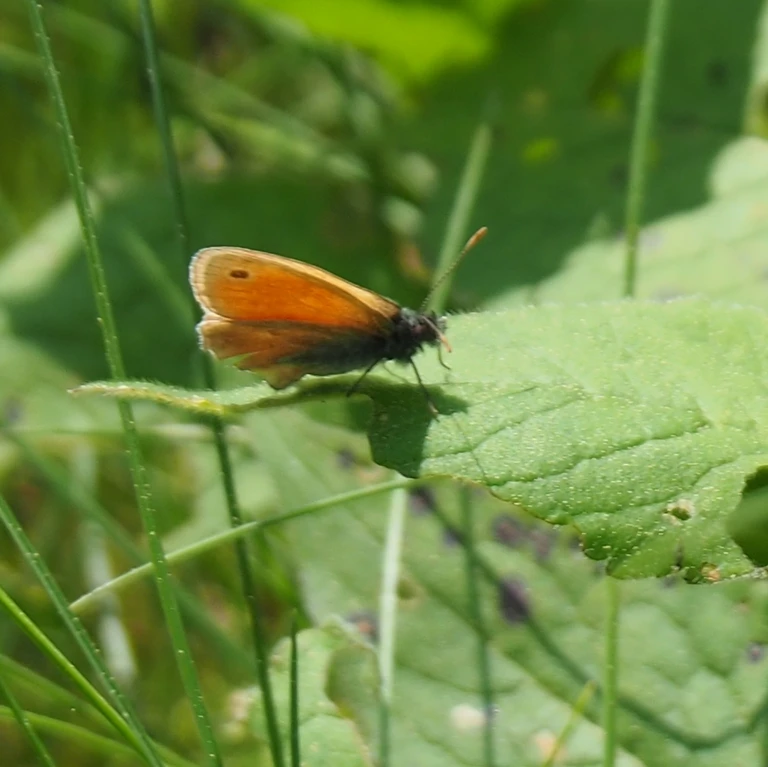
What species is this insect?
Coenonympha pamphilus
